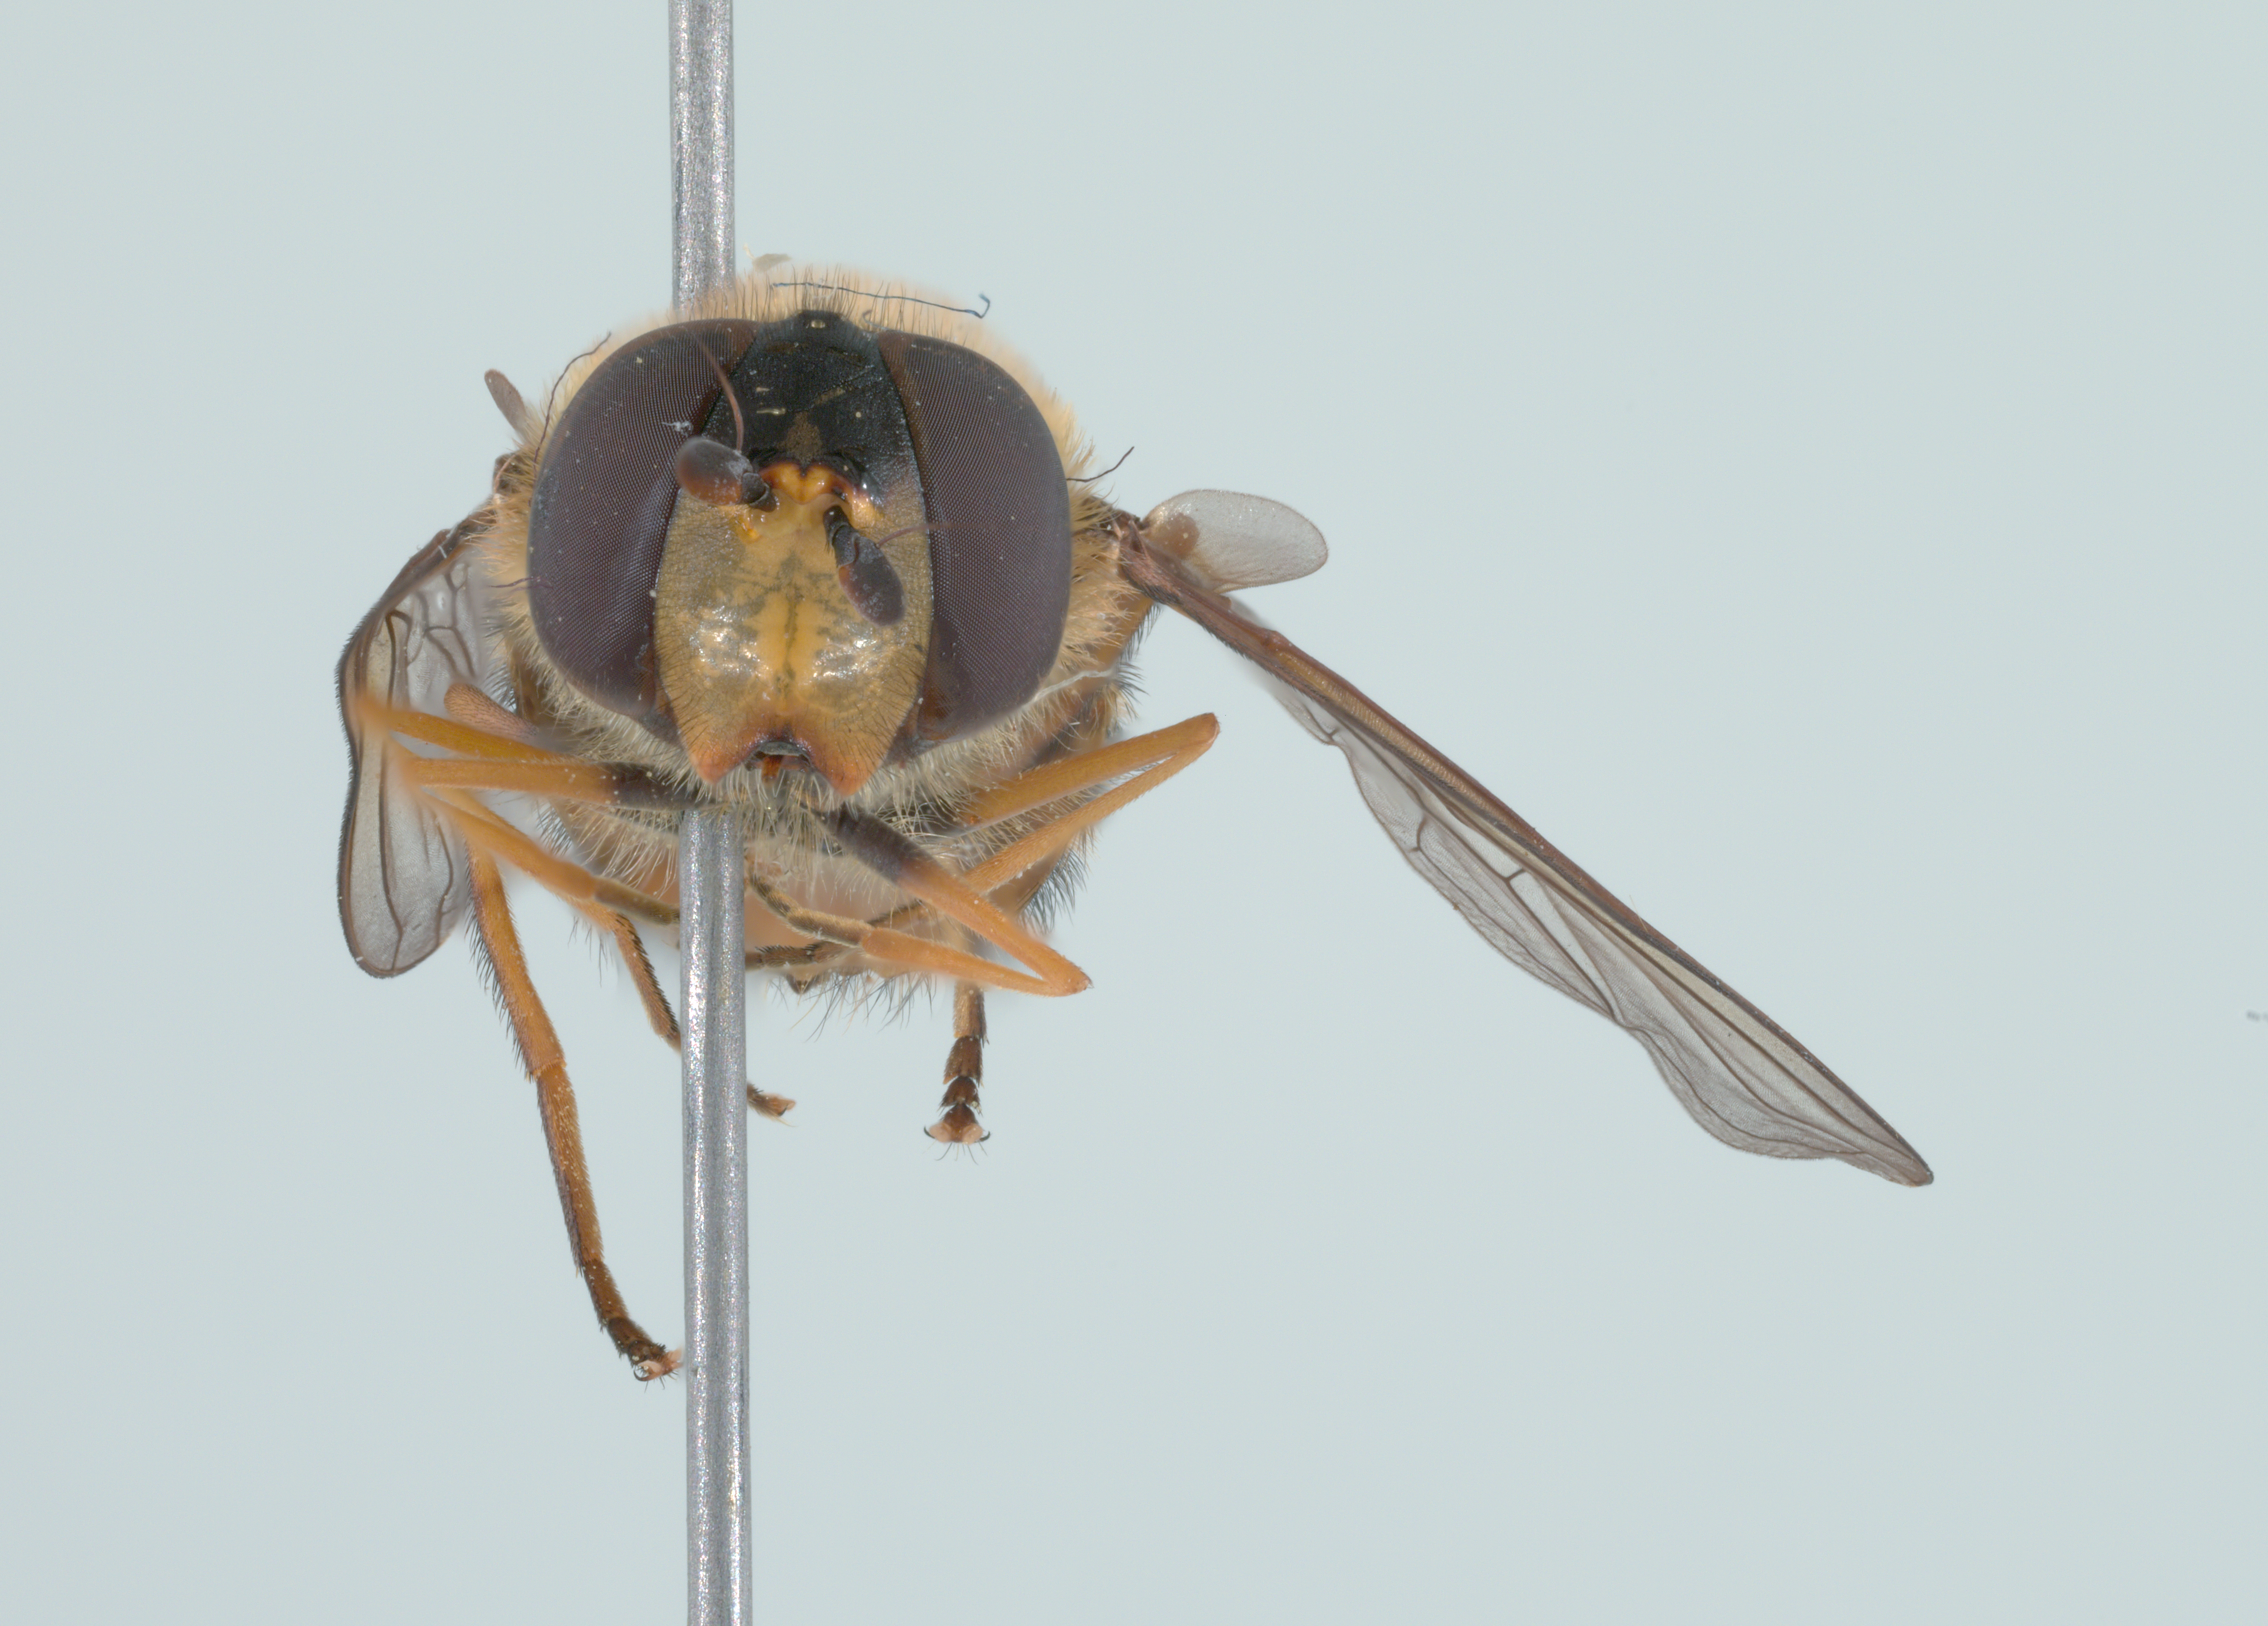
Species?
Syrphus torvus
